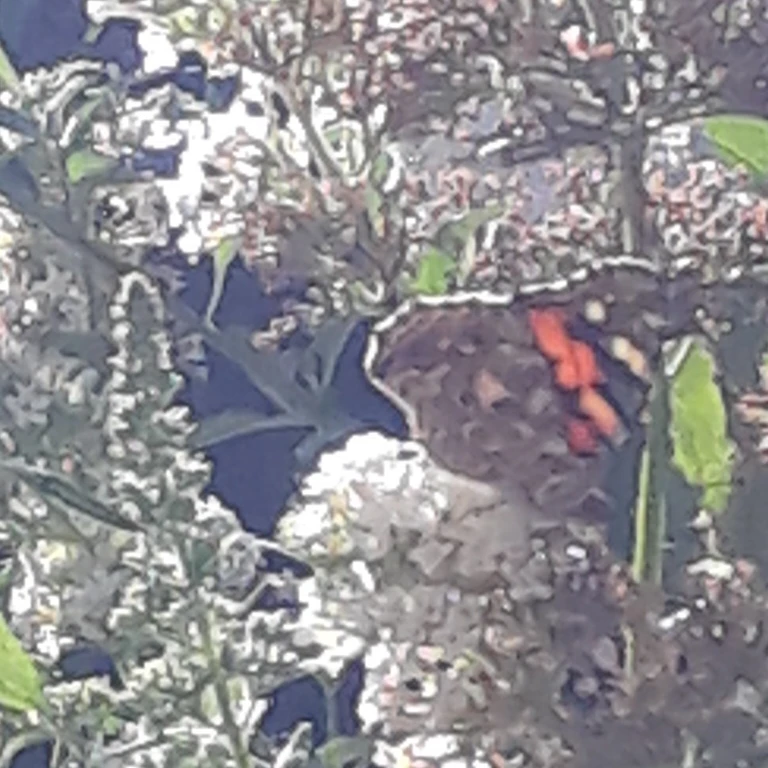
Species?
Vanessa cardui
